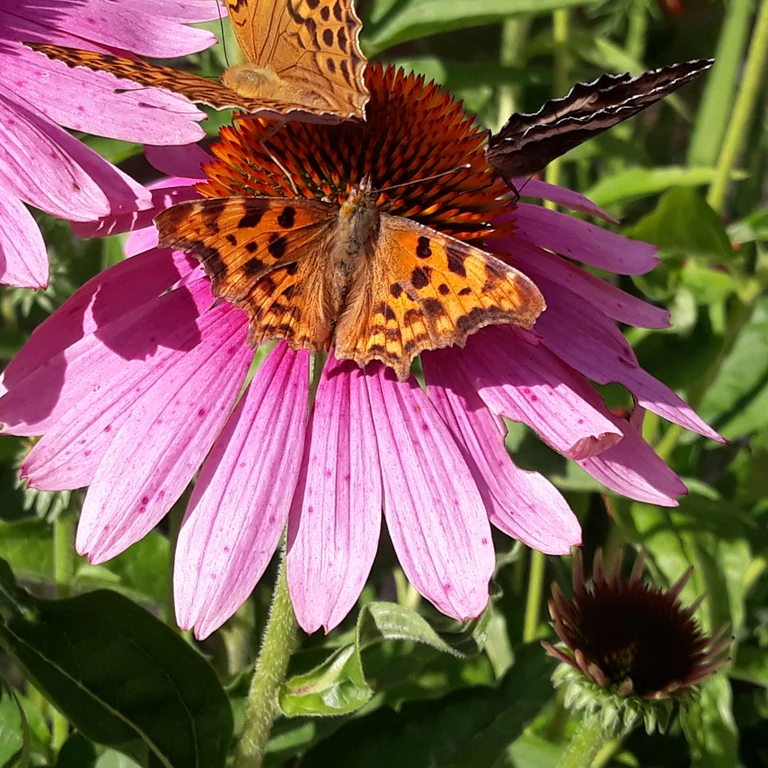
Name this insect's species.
Polygonia c-album
